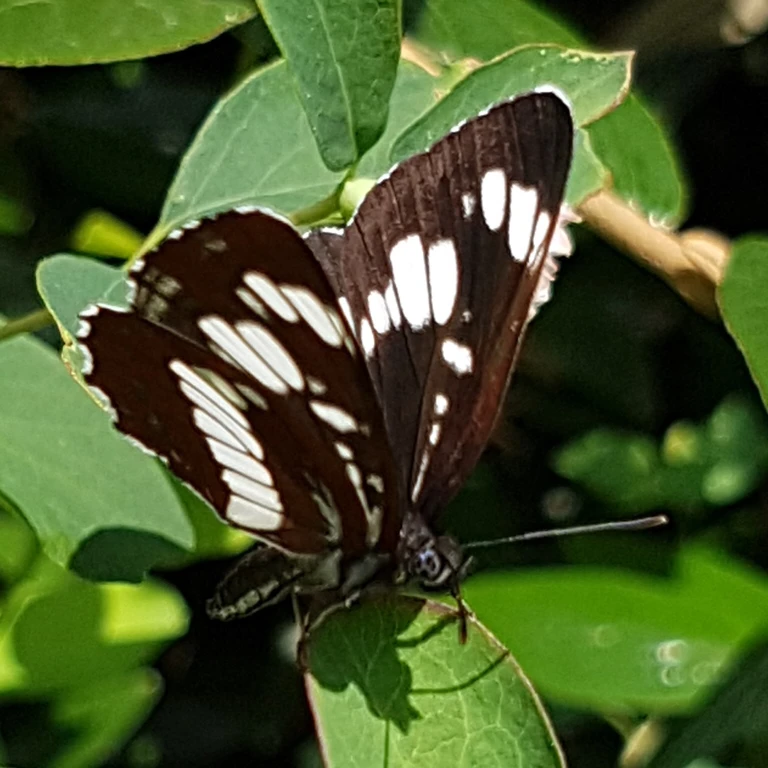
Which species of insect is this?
Neptis rivularis
